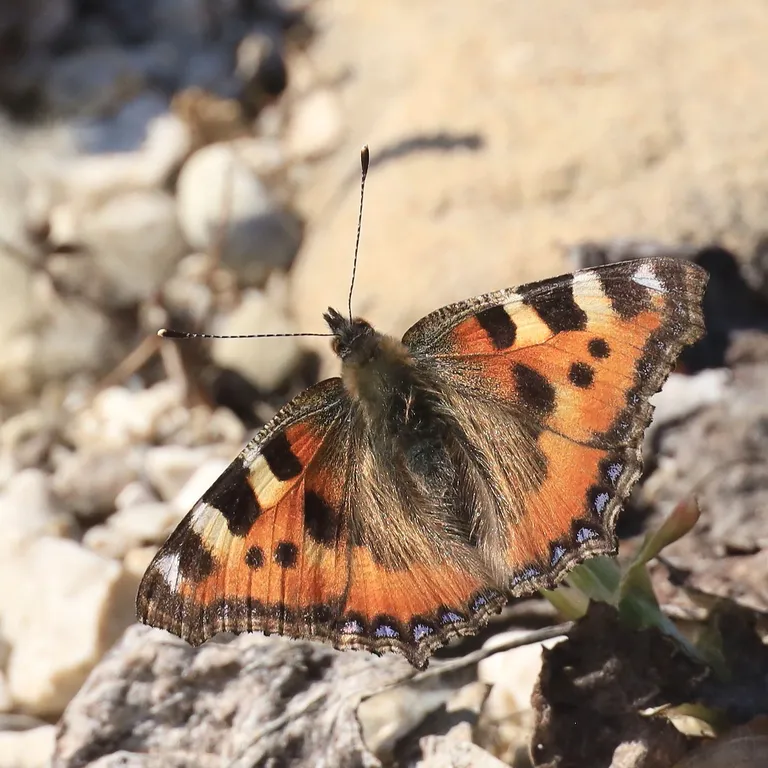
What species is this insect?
Aglais urticae
